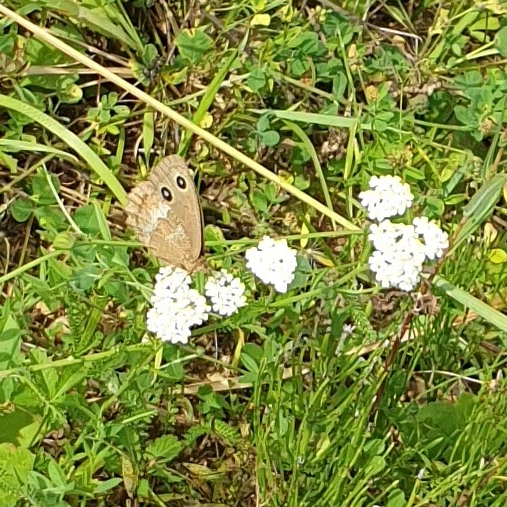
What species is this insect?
Minois dryas
